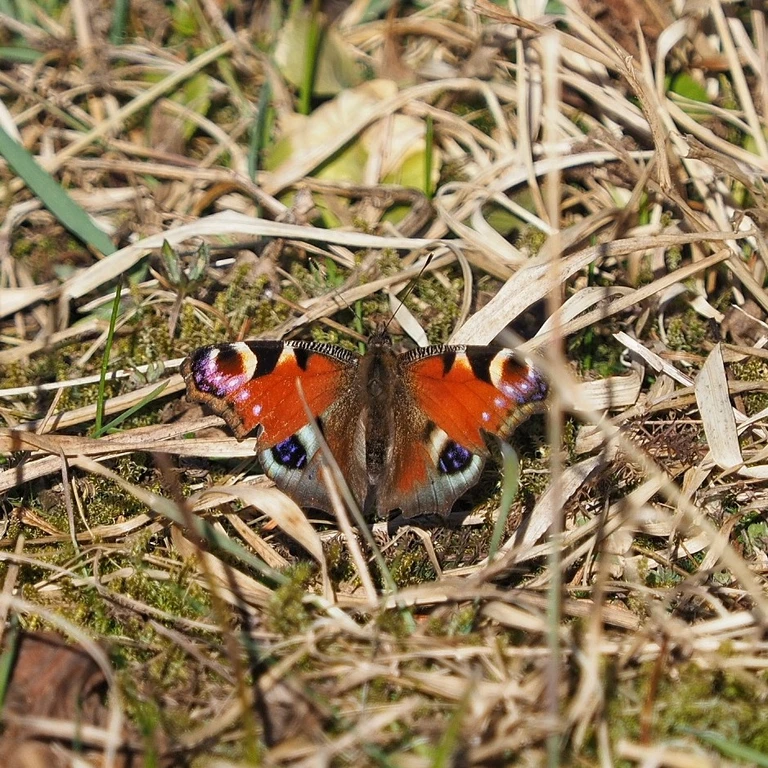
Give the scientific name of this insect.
Aglais io
